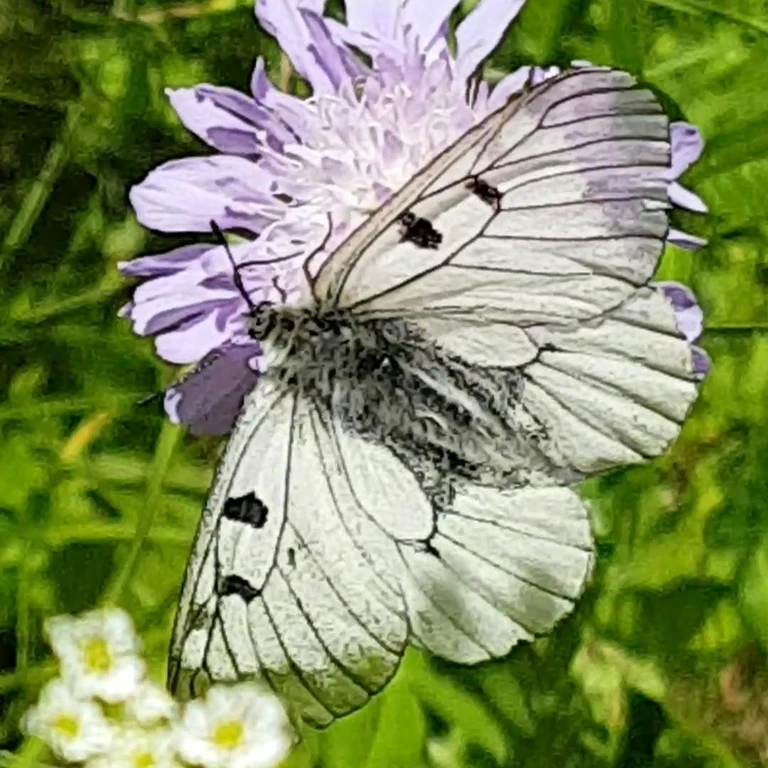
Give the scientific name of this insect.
Parnassius mnemosyne
